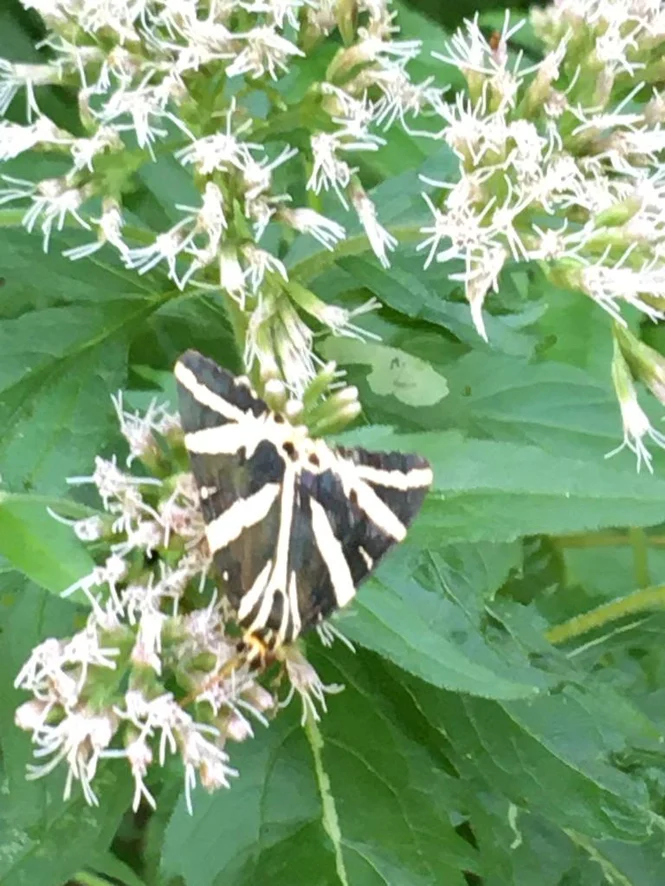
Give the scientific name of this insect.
Euplagia quadripunctaria
